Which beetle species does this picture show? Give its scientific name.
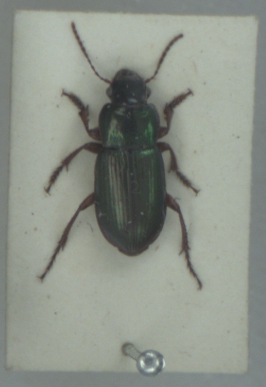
Harpalus affinis
